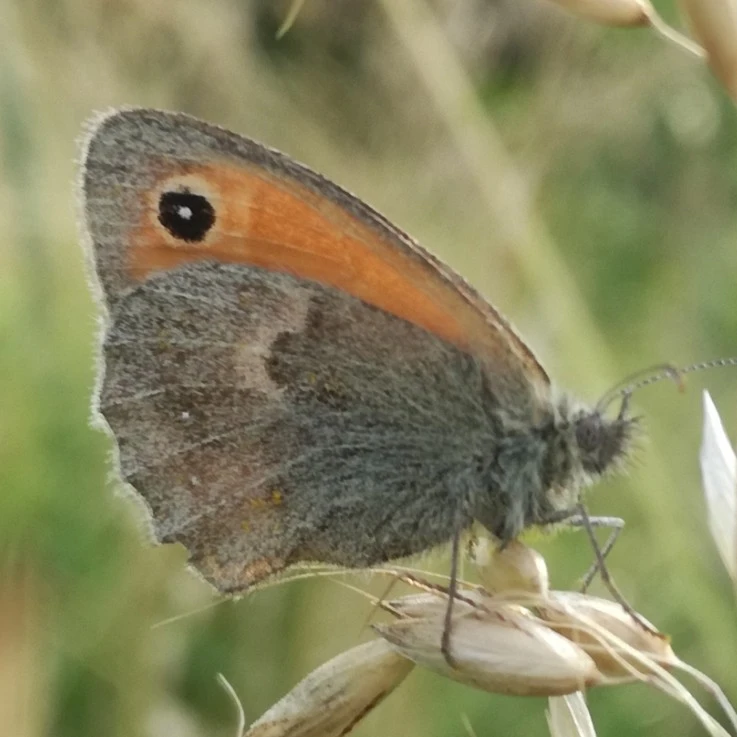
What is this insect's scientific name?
Coenonympha pamphilus
